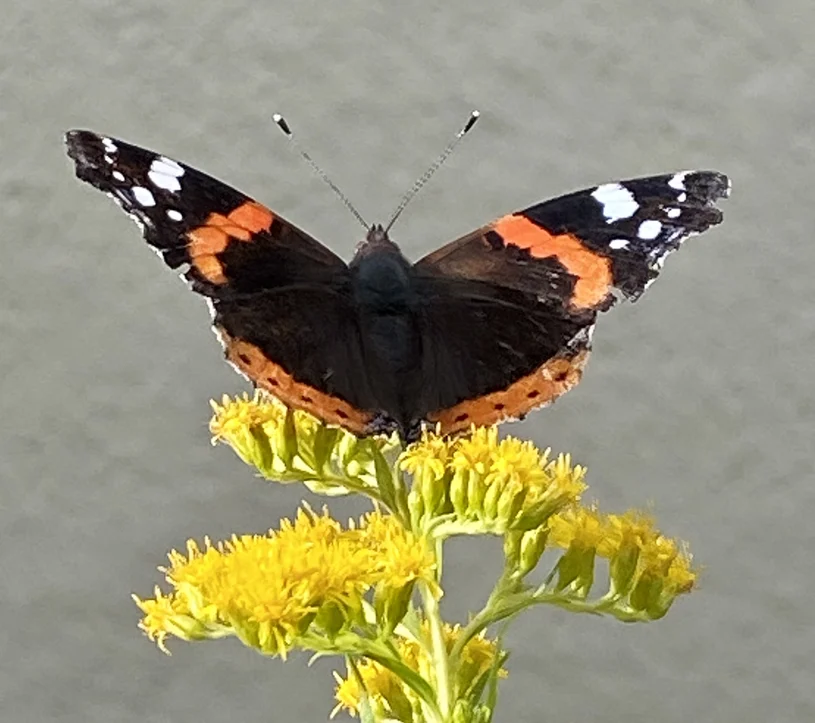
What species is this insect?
Vanessa atalanta
